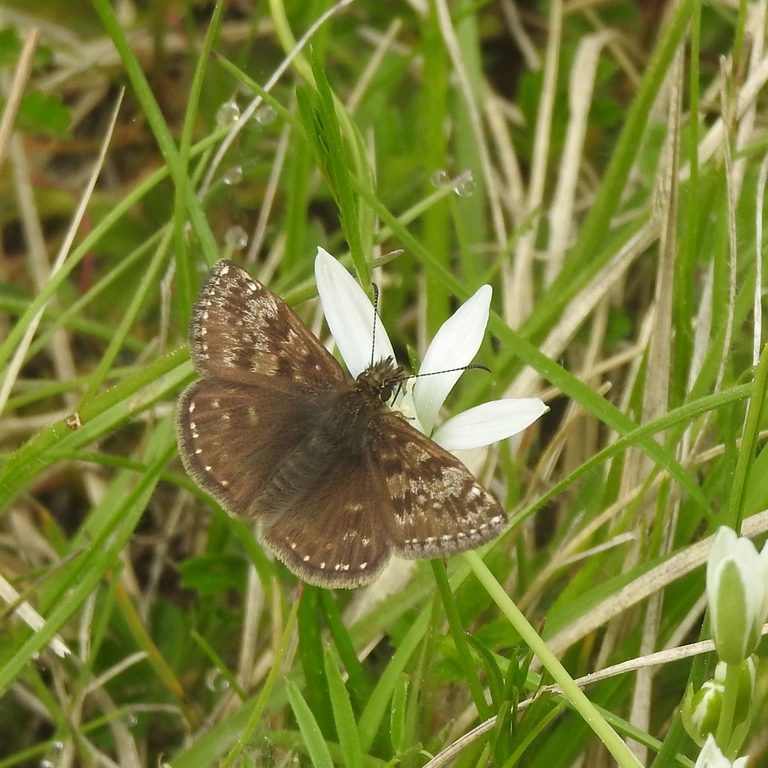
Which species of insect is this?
Erynnis tages
